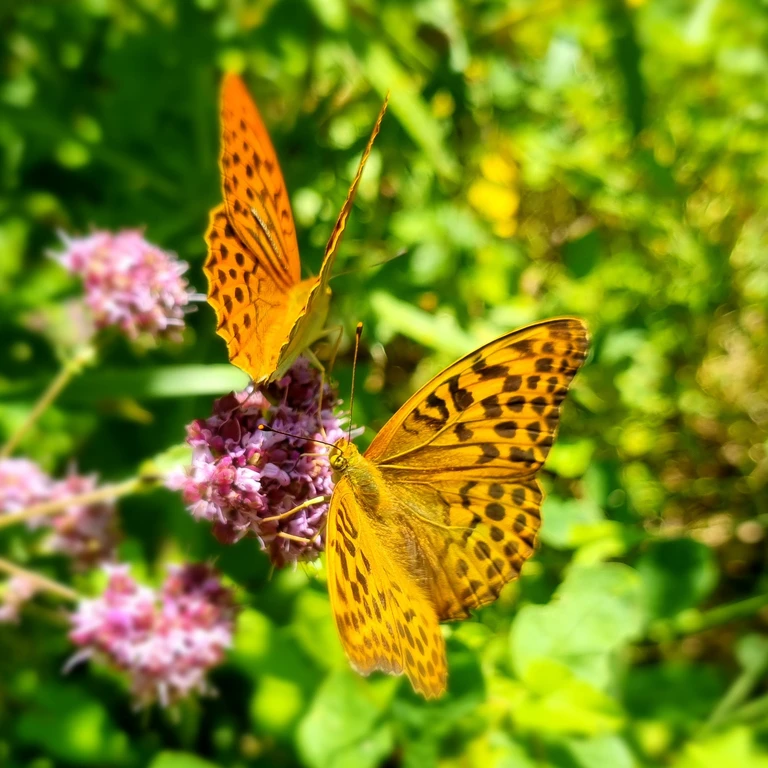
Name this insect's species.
Argynnis paphia
